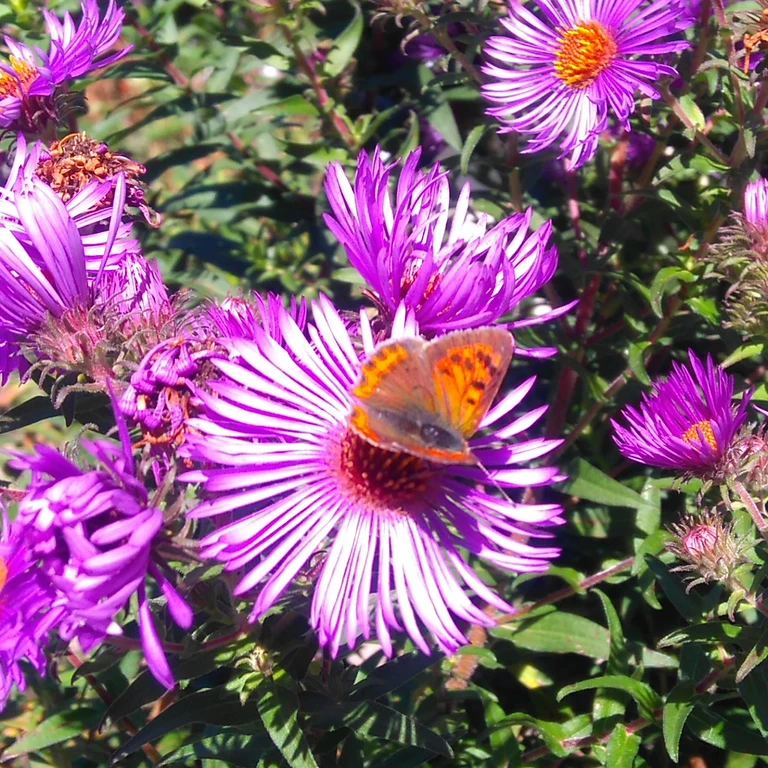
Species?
Lycaena phlaeas
